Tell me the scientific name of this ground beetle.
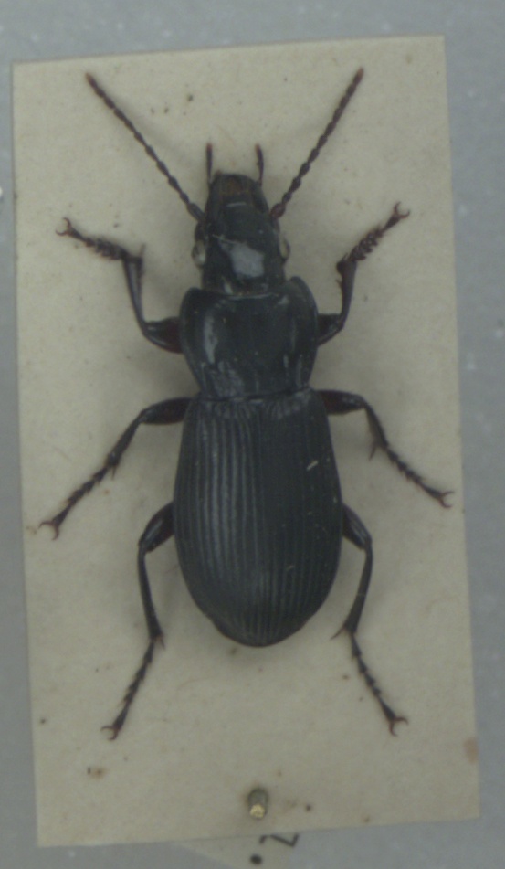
Pterostichus melanarius
